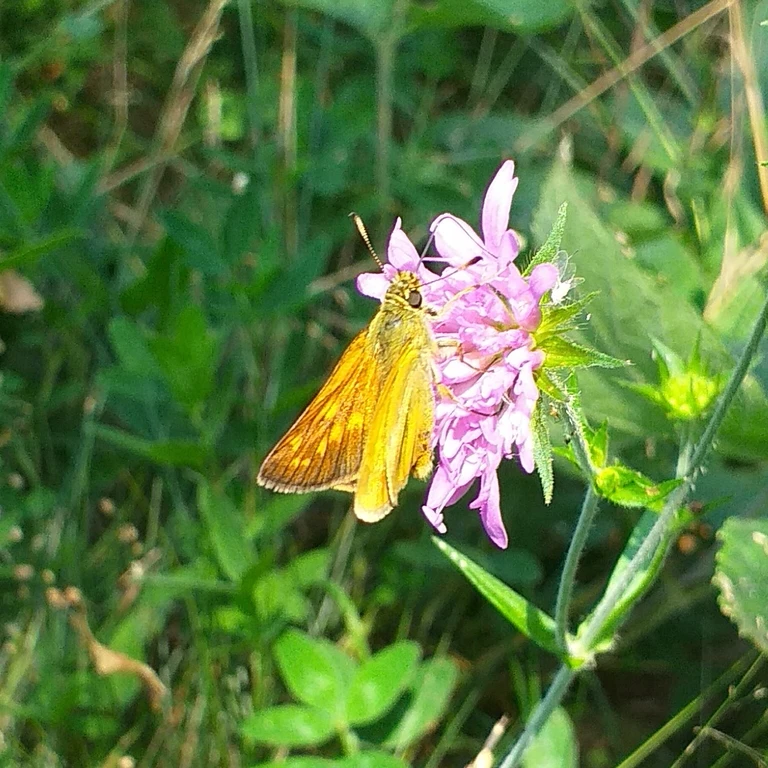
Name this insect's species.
Ochlodes sylvanus (also Ochlodes venata)
